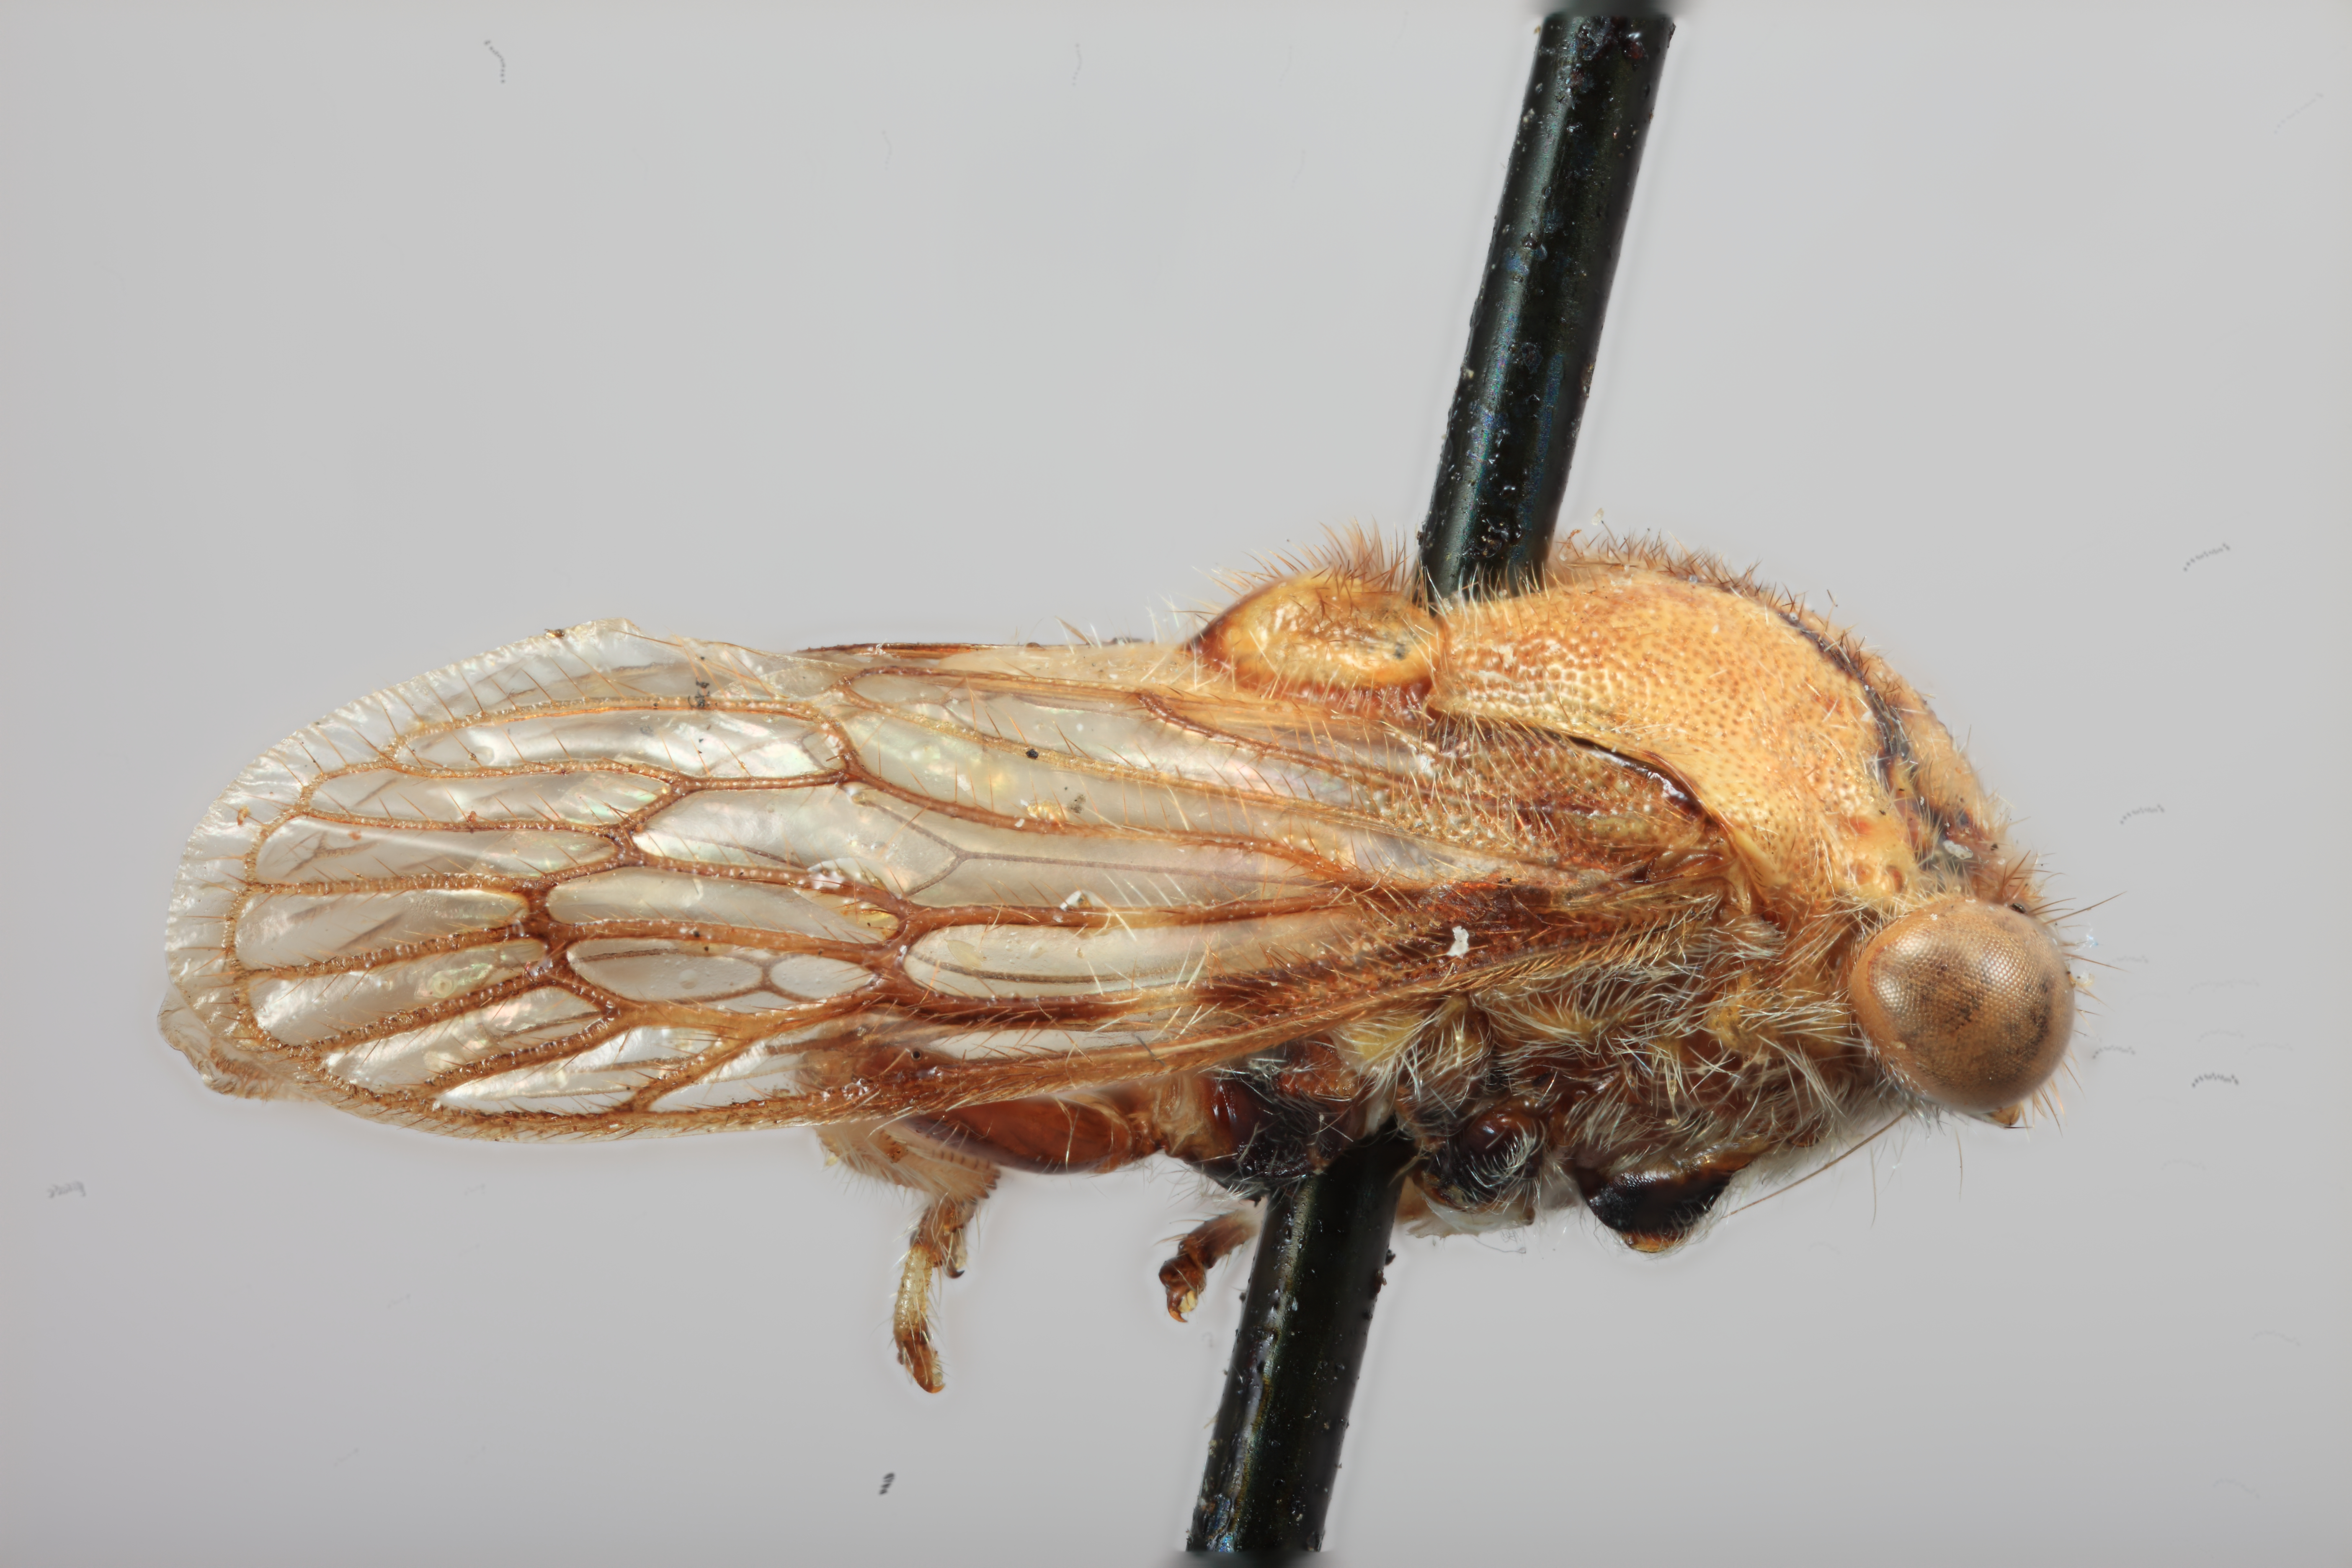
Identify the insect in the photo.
Nicomia buccina
